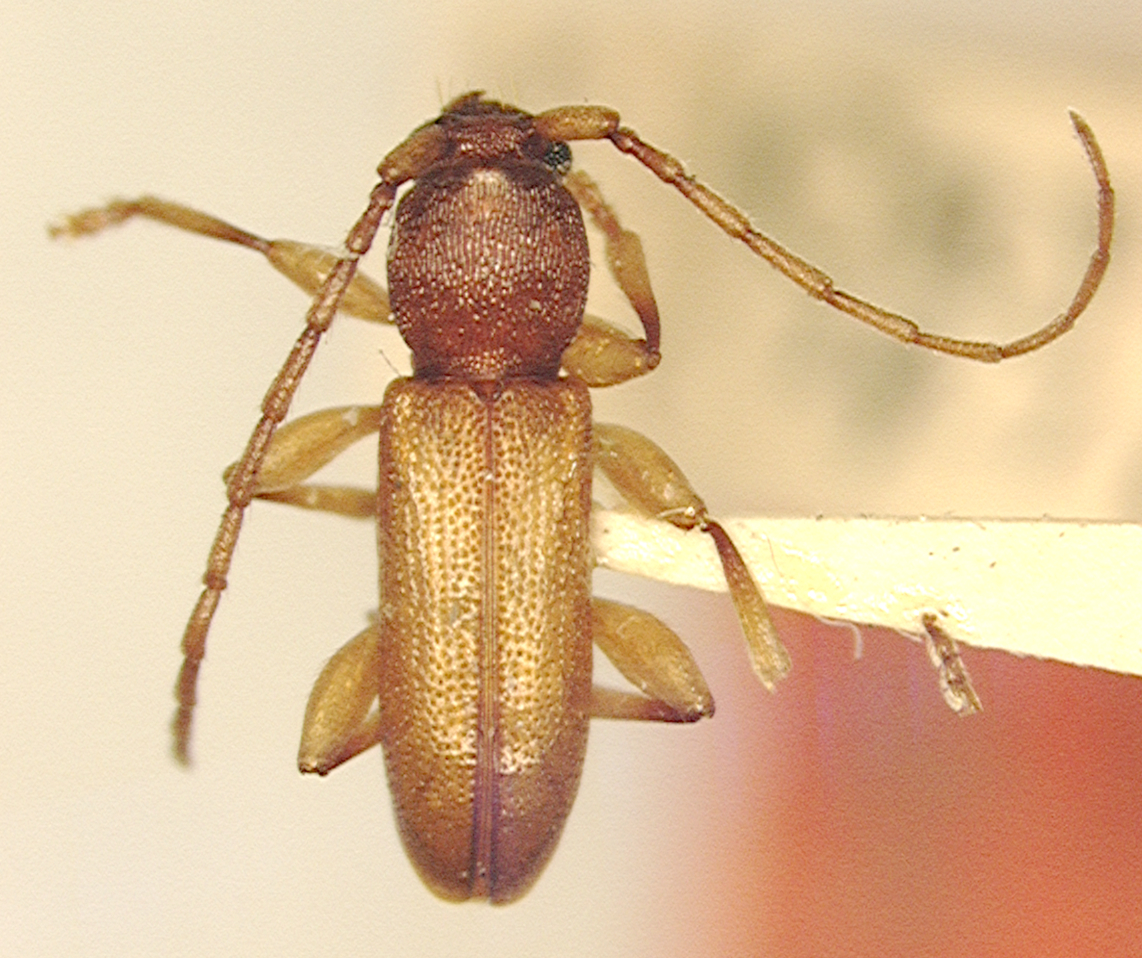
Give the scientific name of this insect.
Curtomerus glabrus (also Cylindera glabra)
